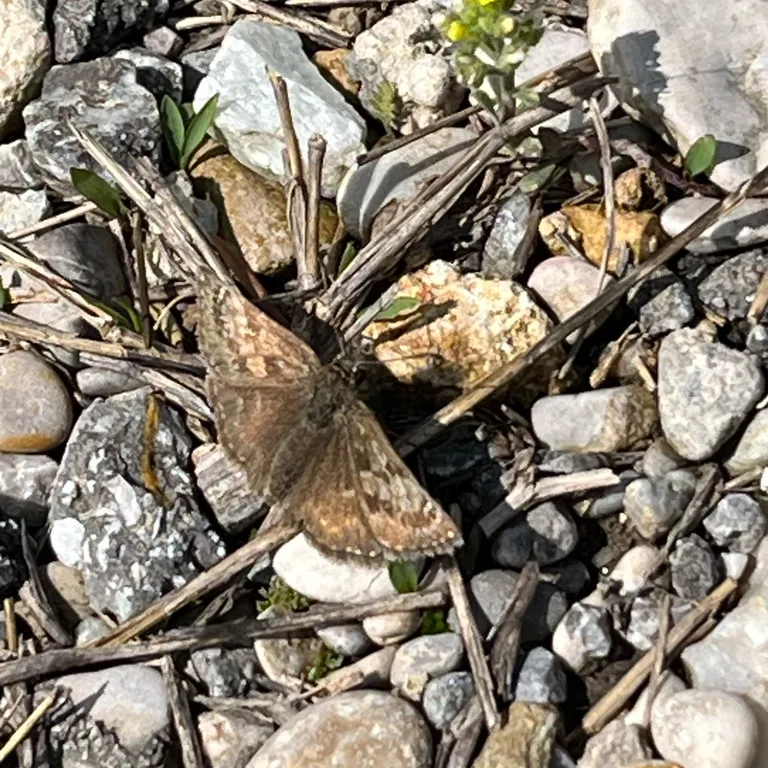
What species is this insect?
Erynnis tages
